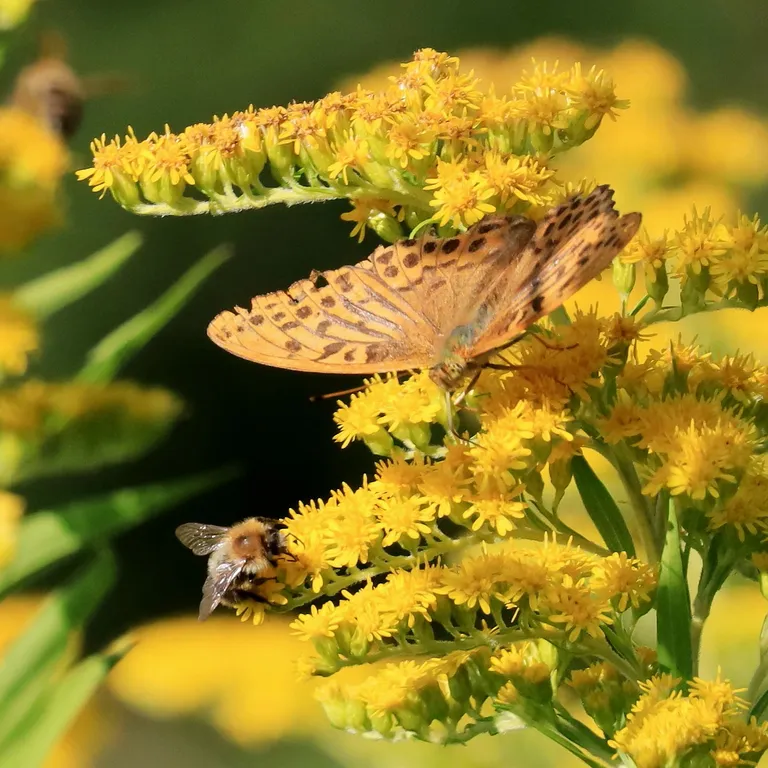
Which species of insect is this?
Argynnis paphia
